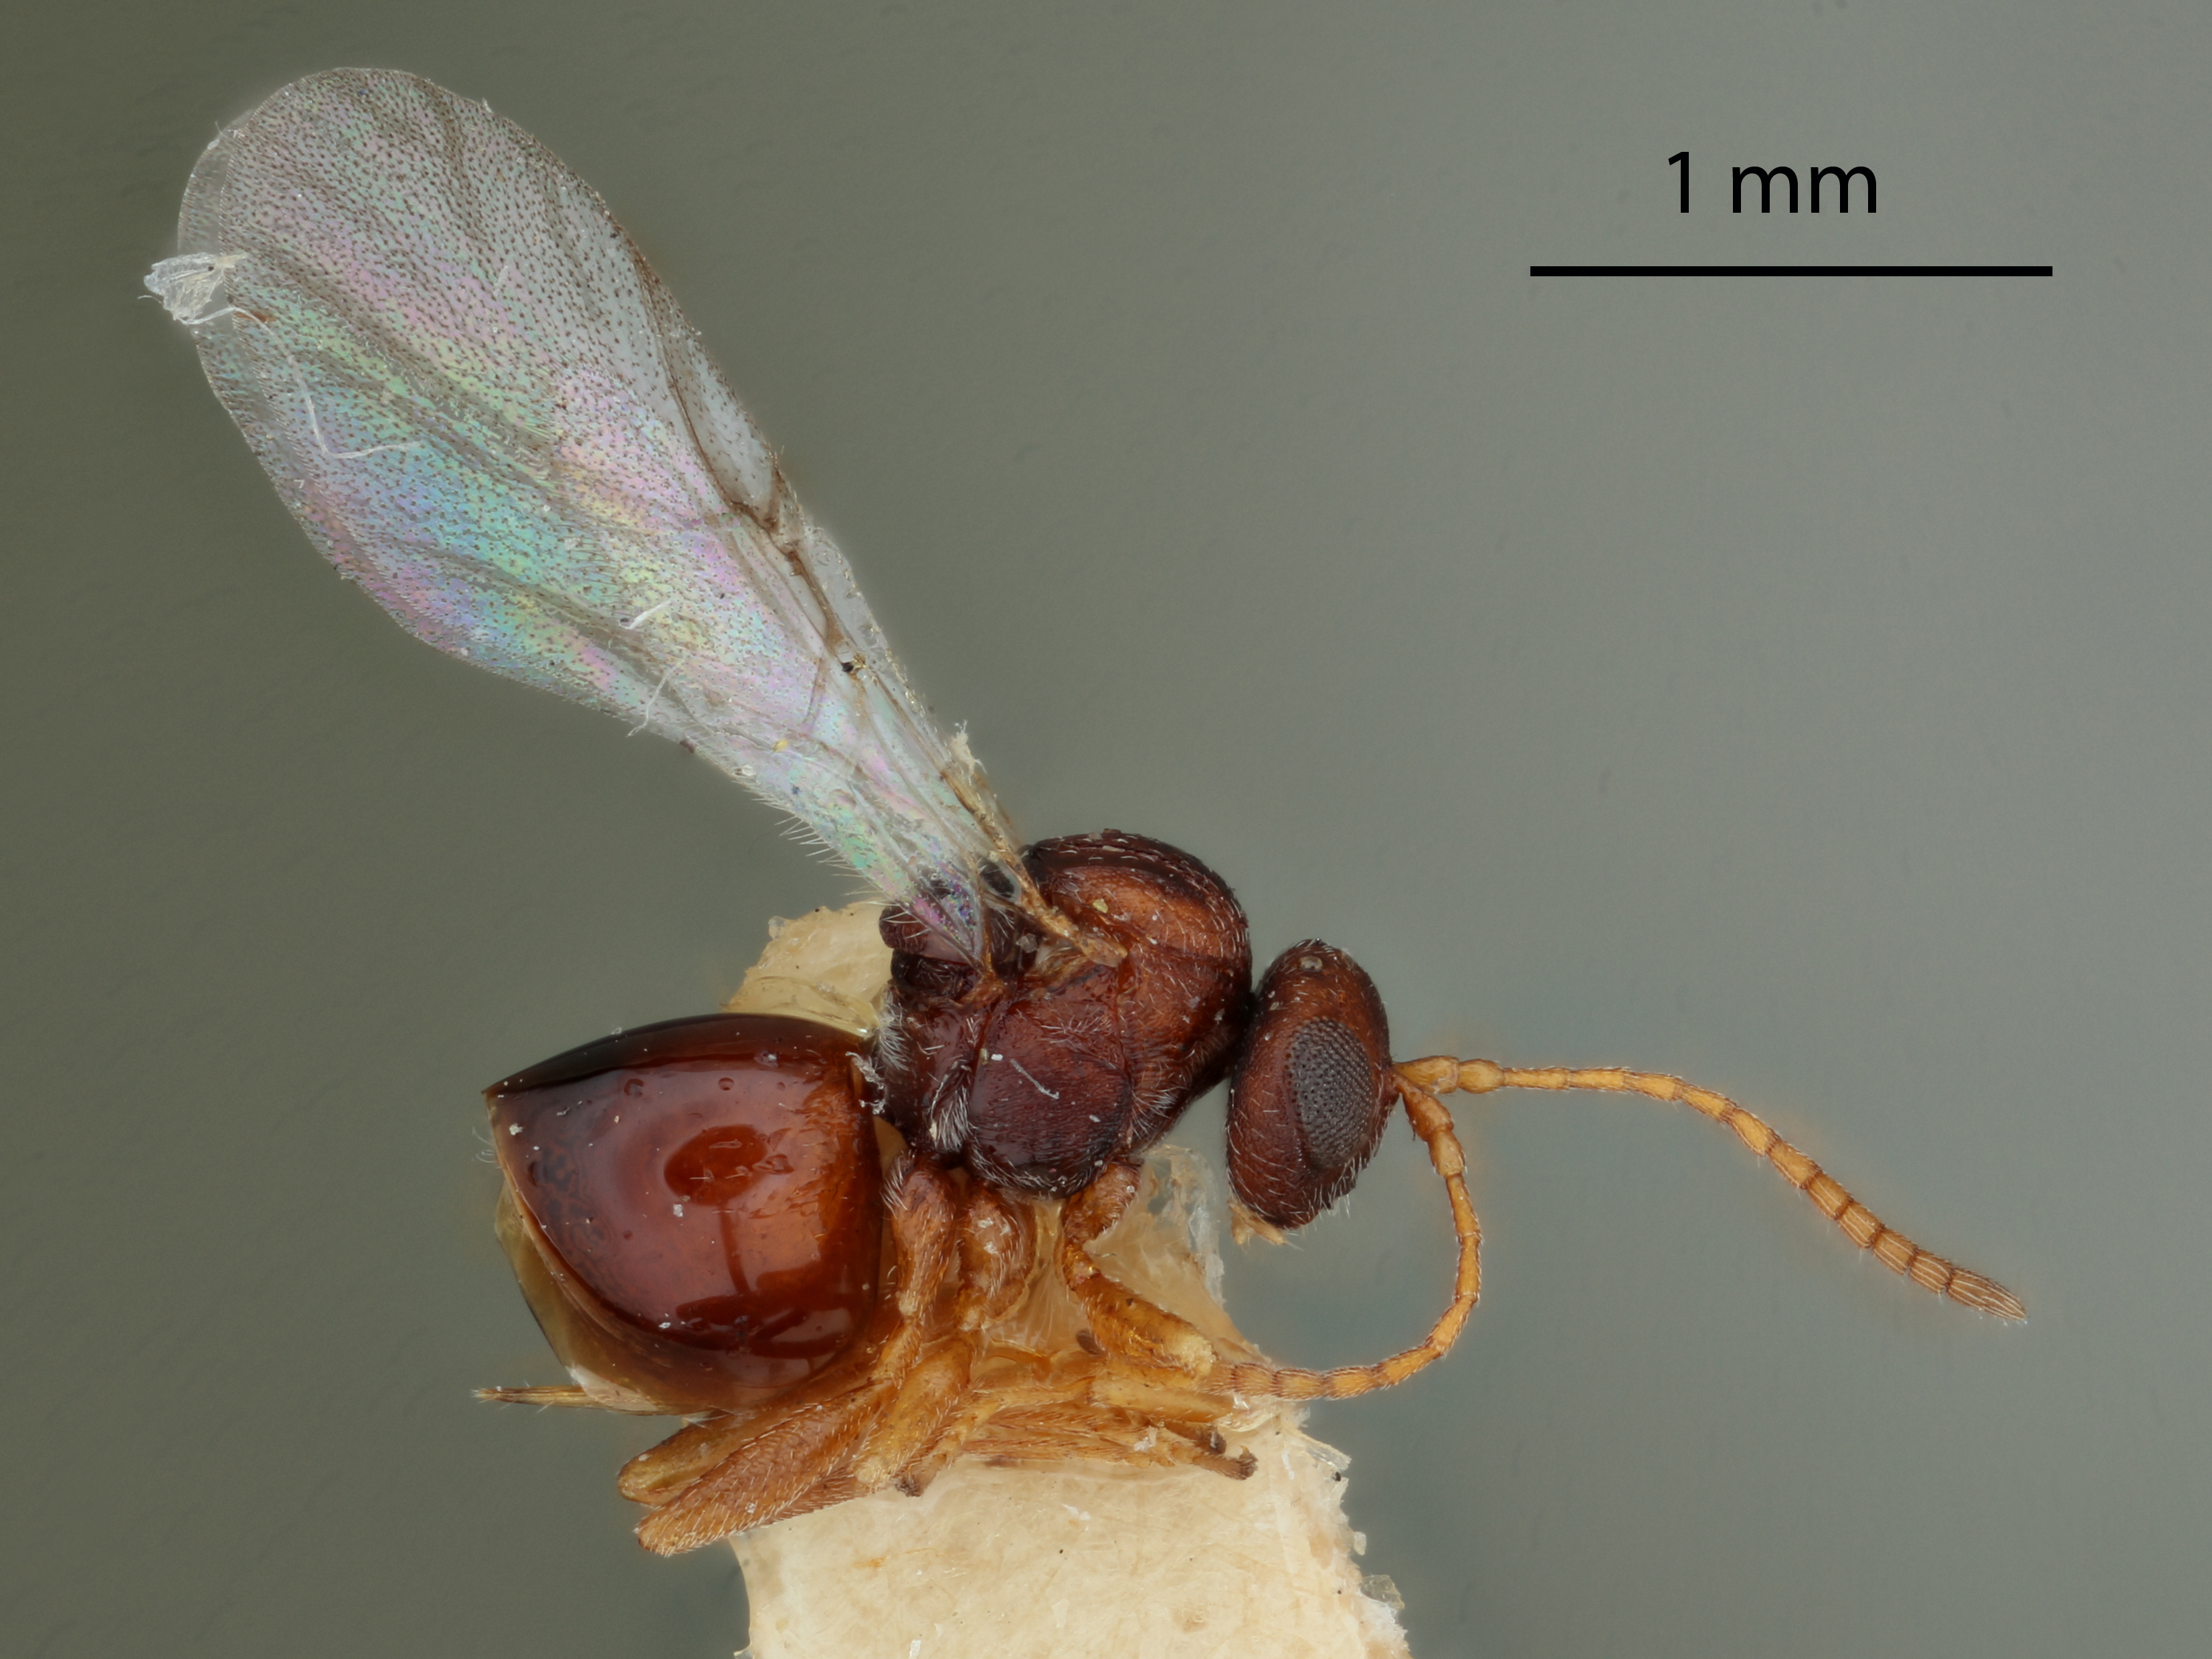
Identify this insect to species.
Heteroecus crescentus
